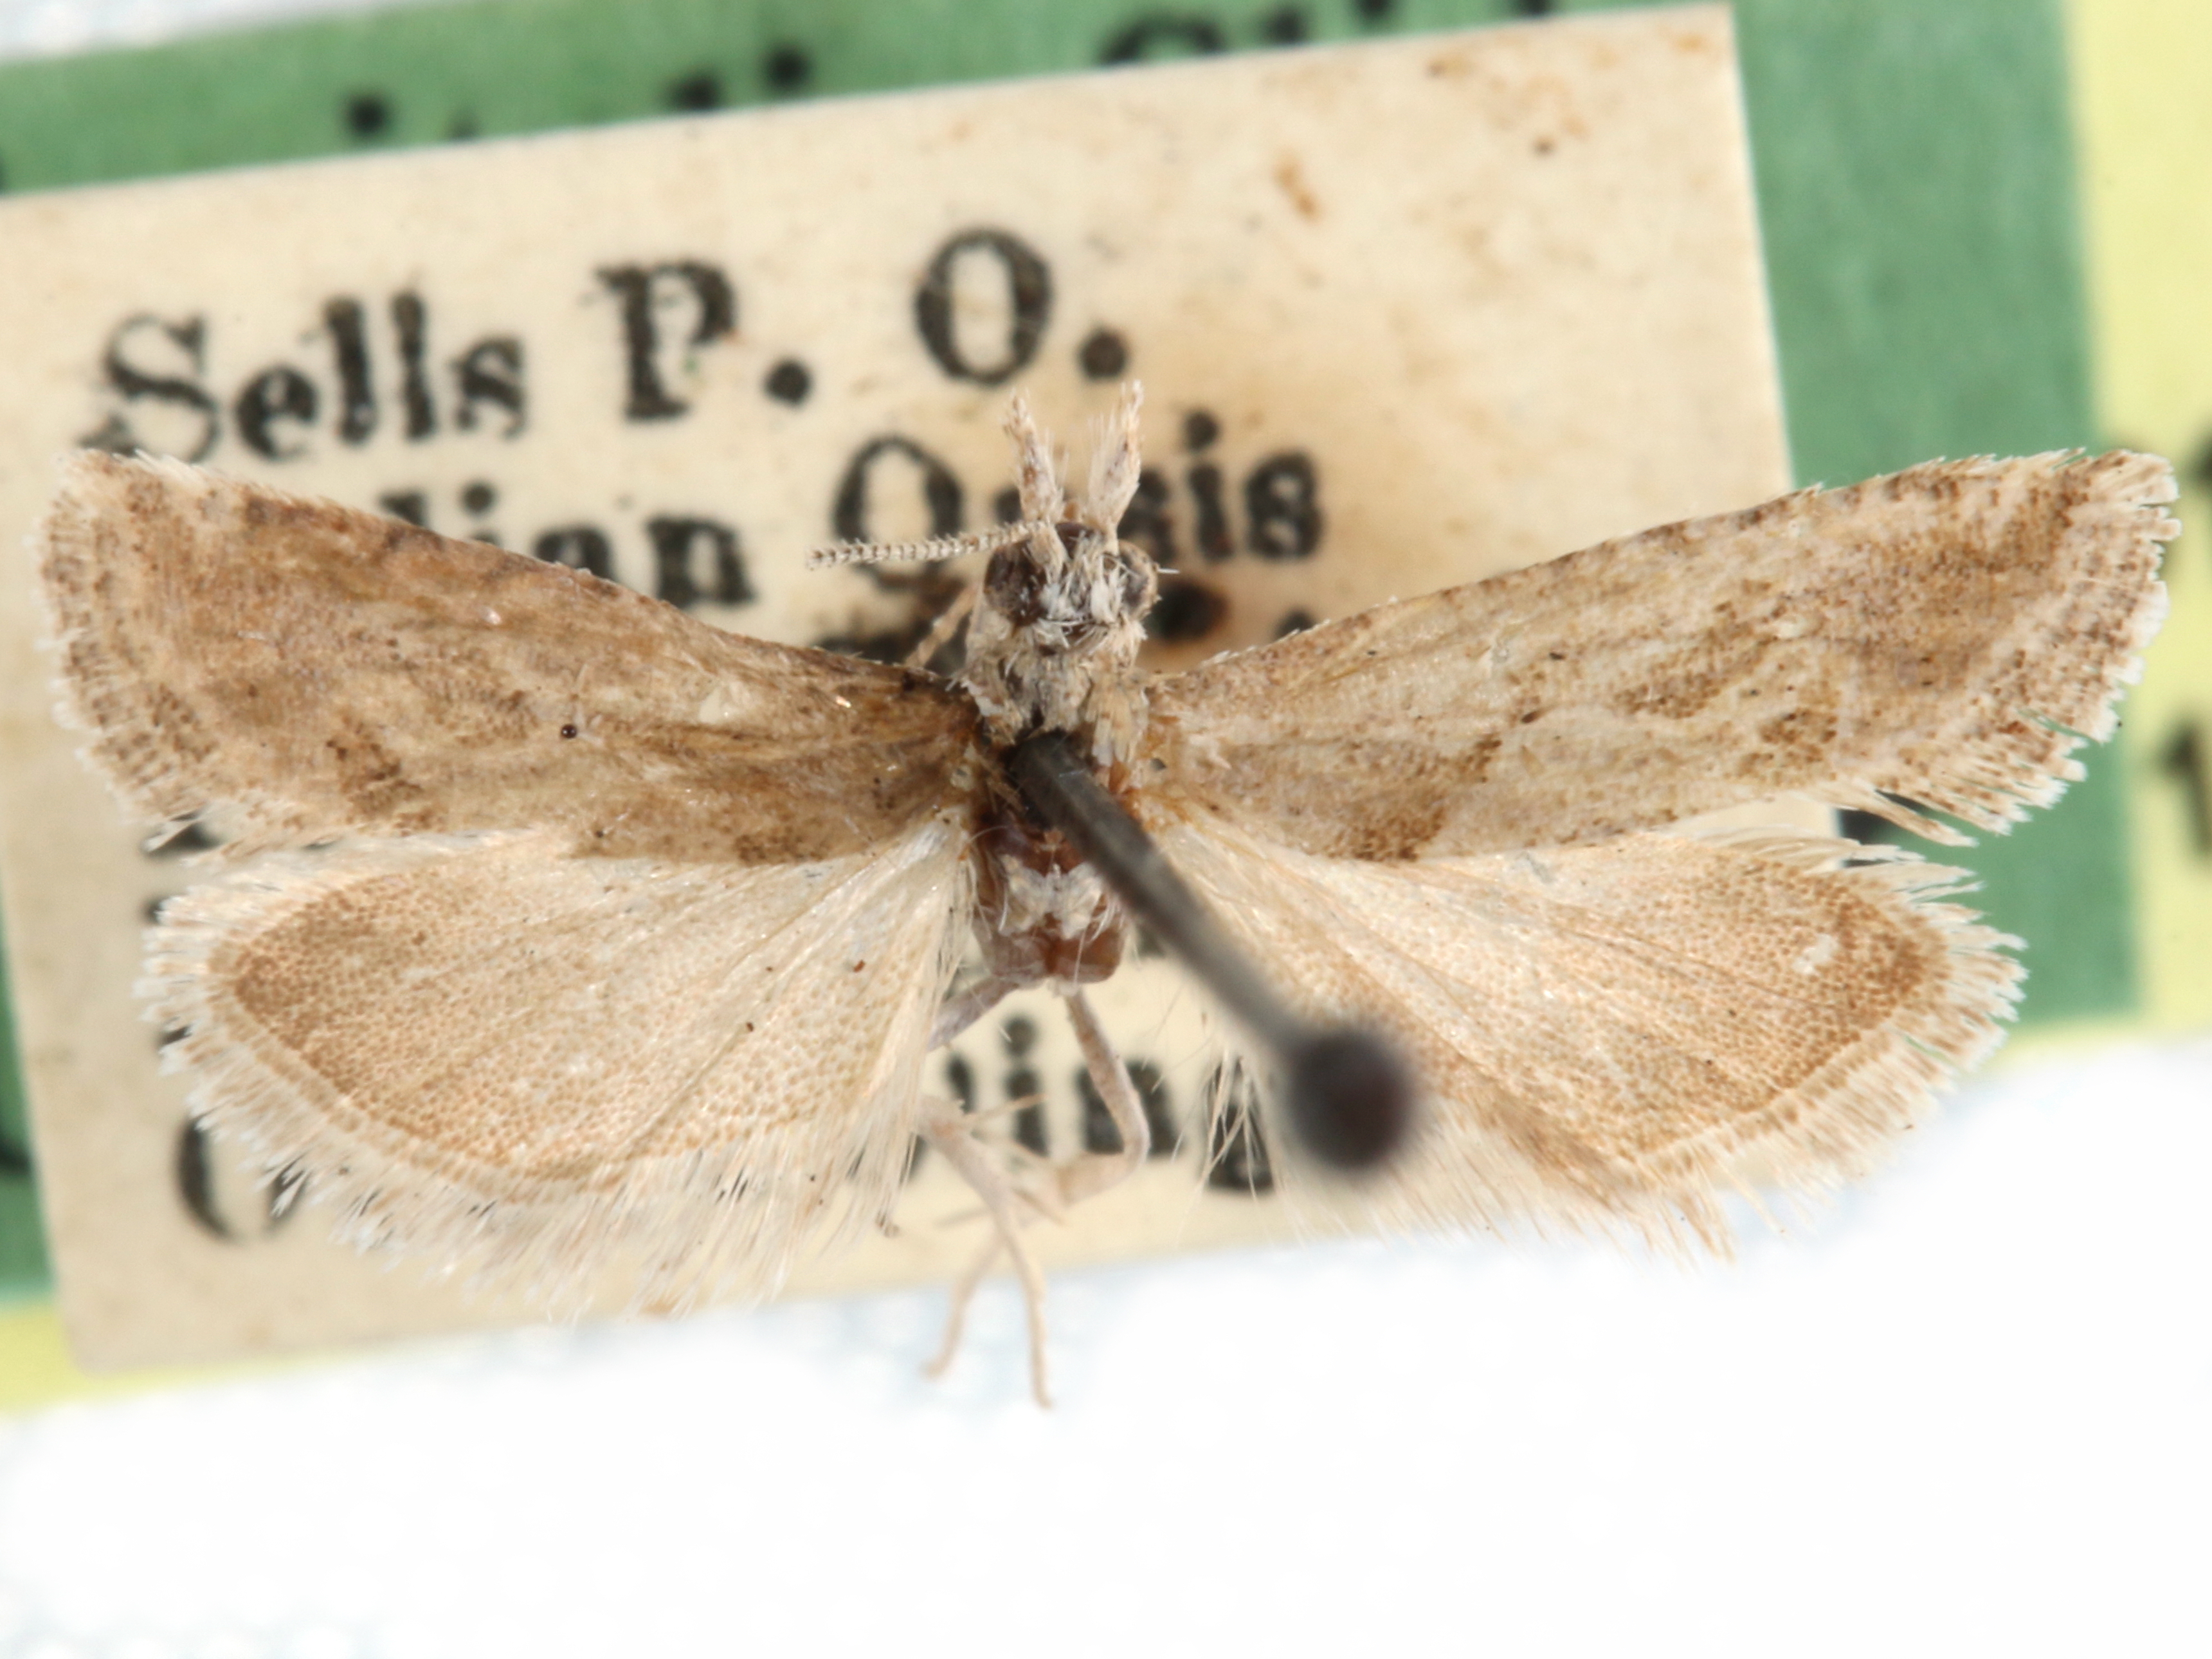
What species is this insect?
Pelochrista inquadrana
